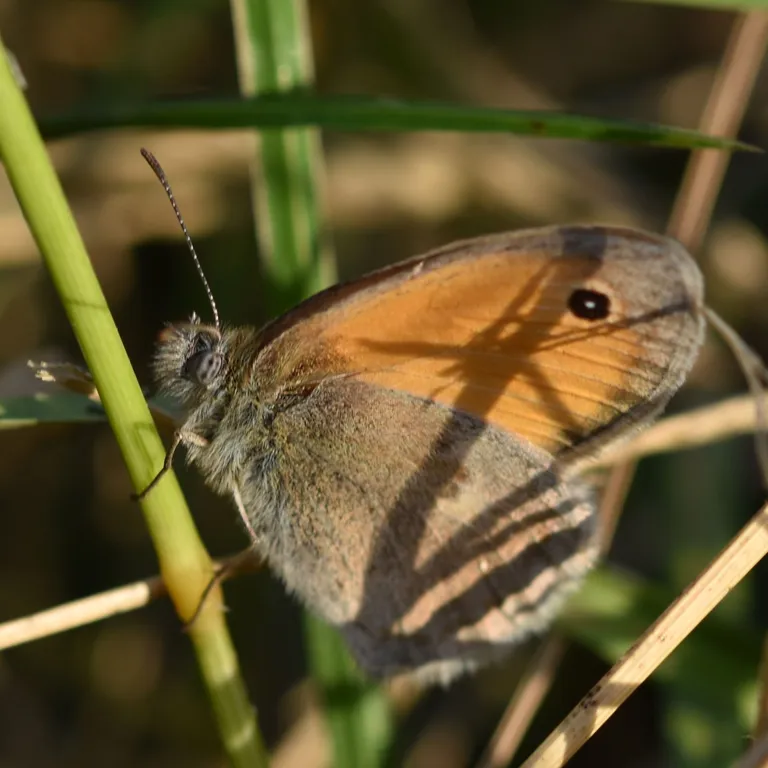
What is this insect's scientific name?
Coenonympha pamphilus
